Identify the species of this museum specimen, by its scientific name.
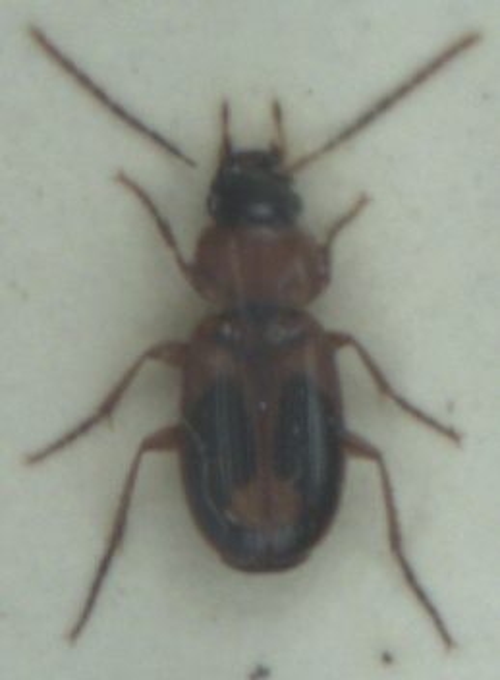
Badister bullatus
